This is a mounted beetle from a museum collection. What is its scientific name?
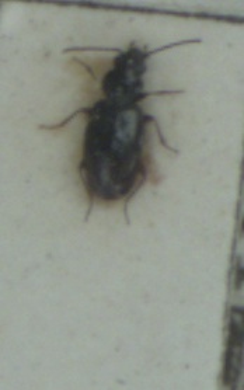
Bembidion minimum
